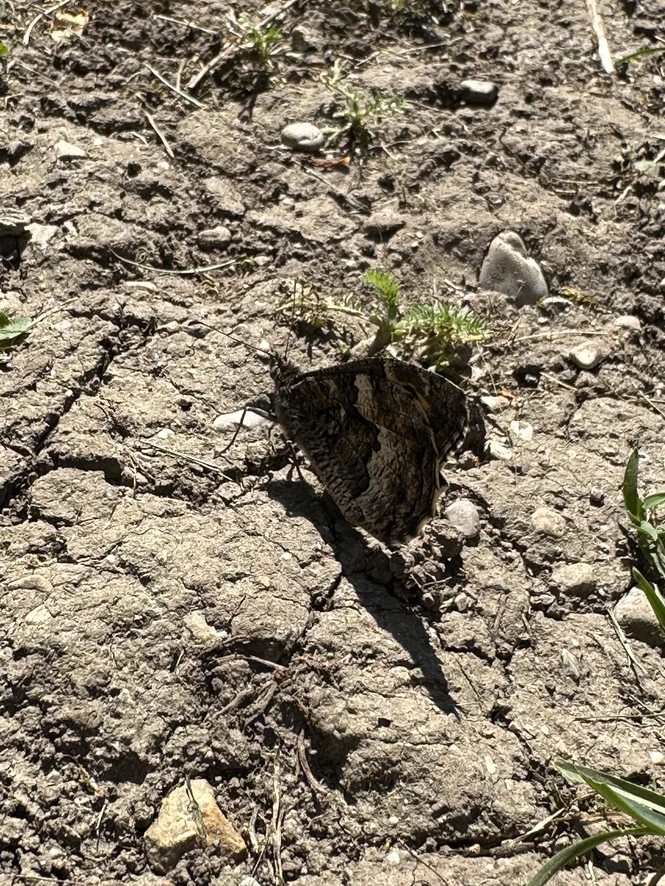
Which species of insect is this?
Hipparchia semele
